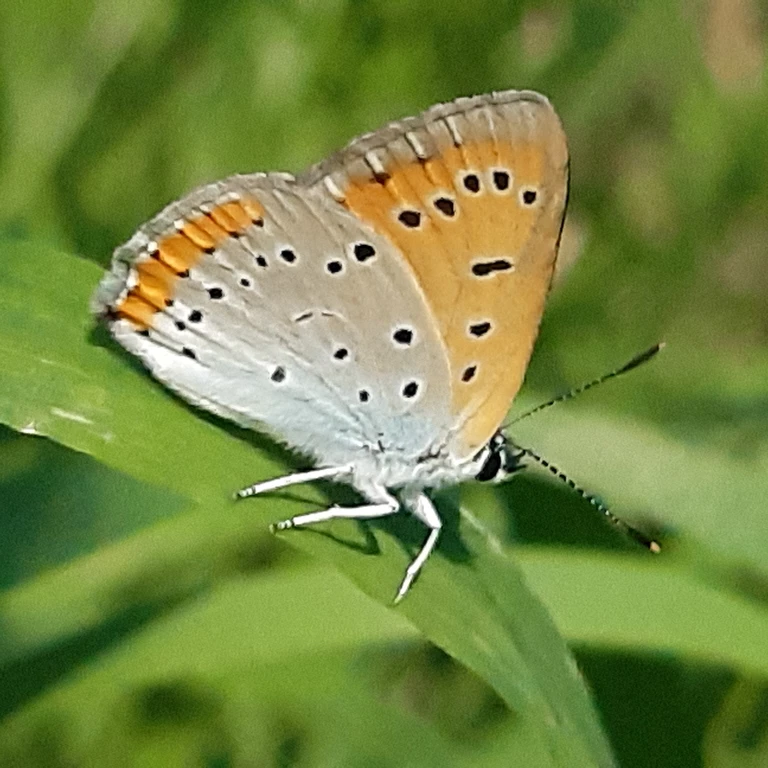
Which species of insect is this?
Lycaena dispar
